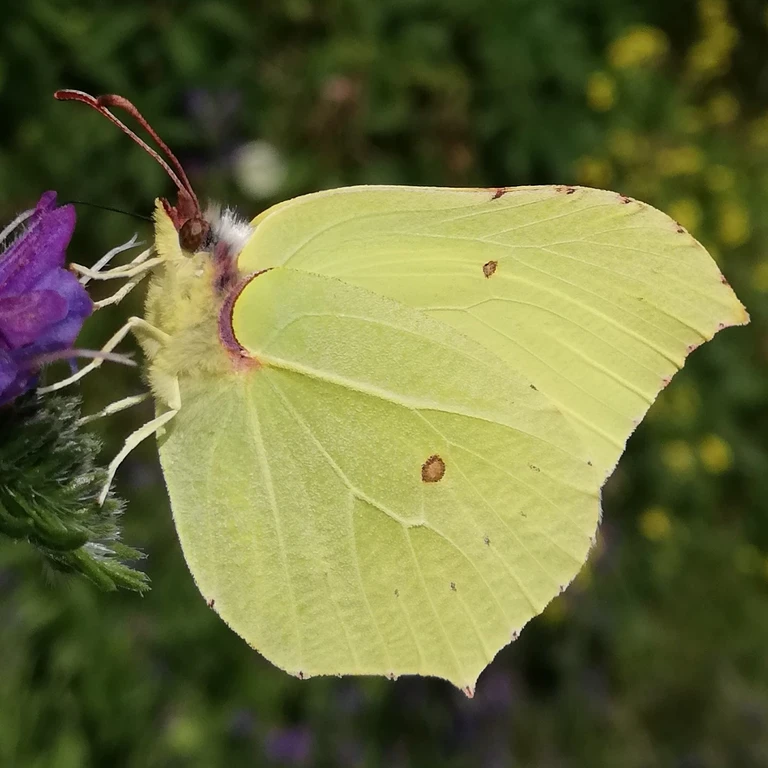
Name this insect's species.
Gonepteryx rhamni
